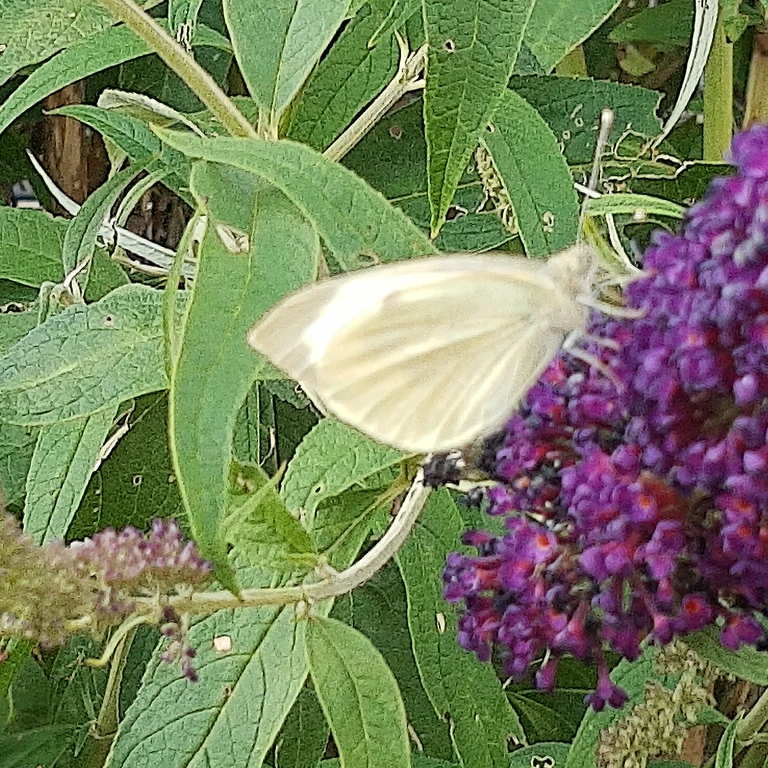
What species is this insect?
Pieris brassicae
